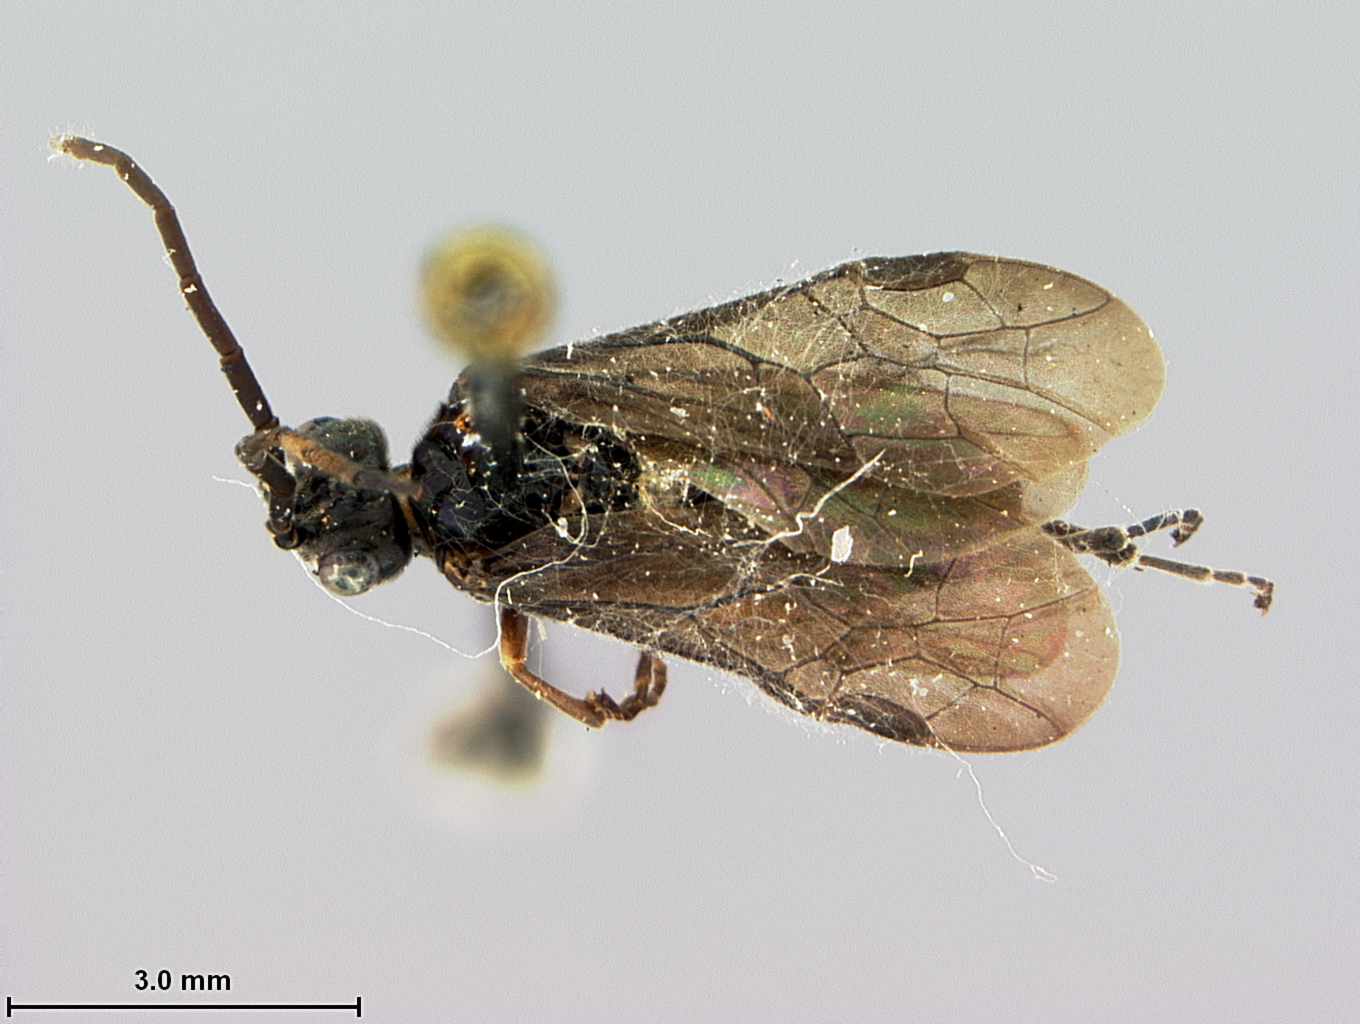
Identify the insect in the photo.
Haymatus blassus
